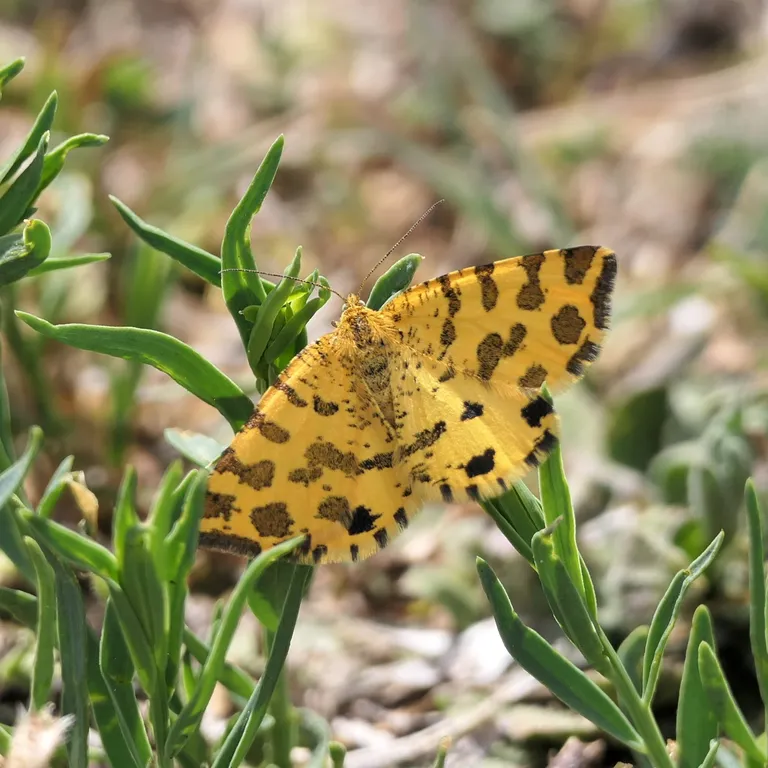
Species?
Pseudopanthera macularia
